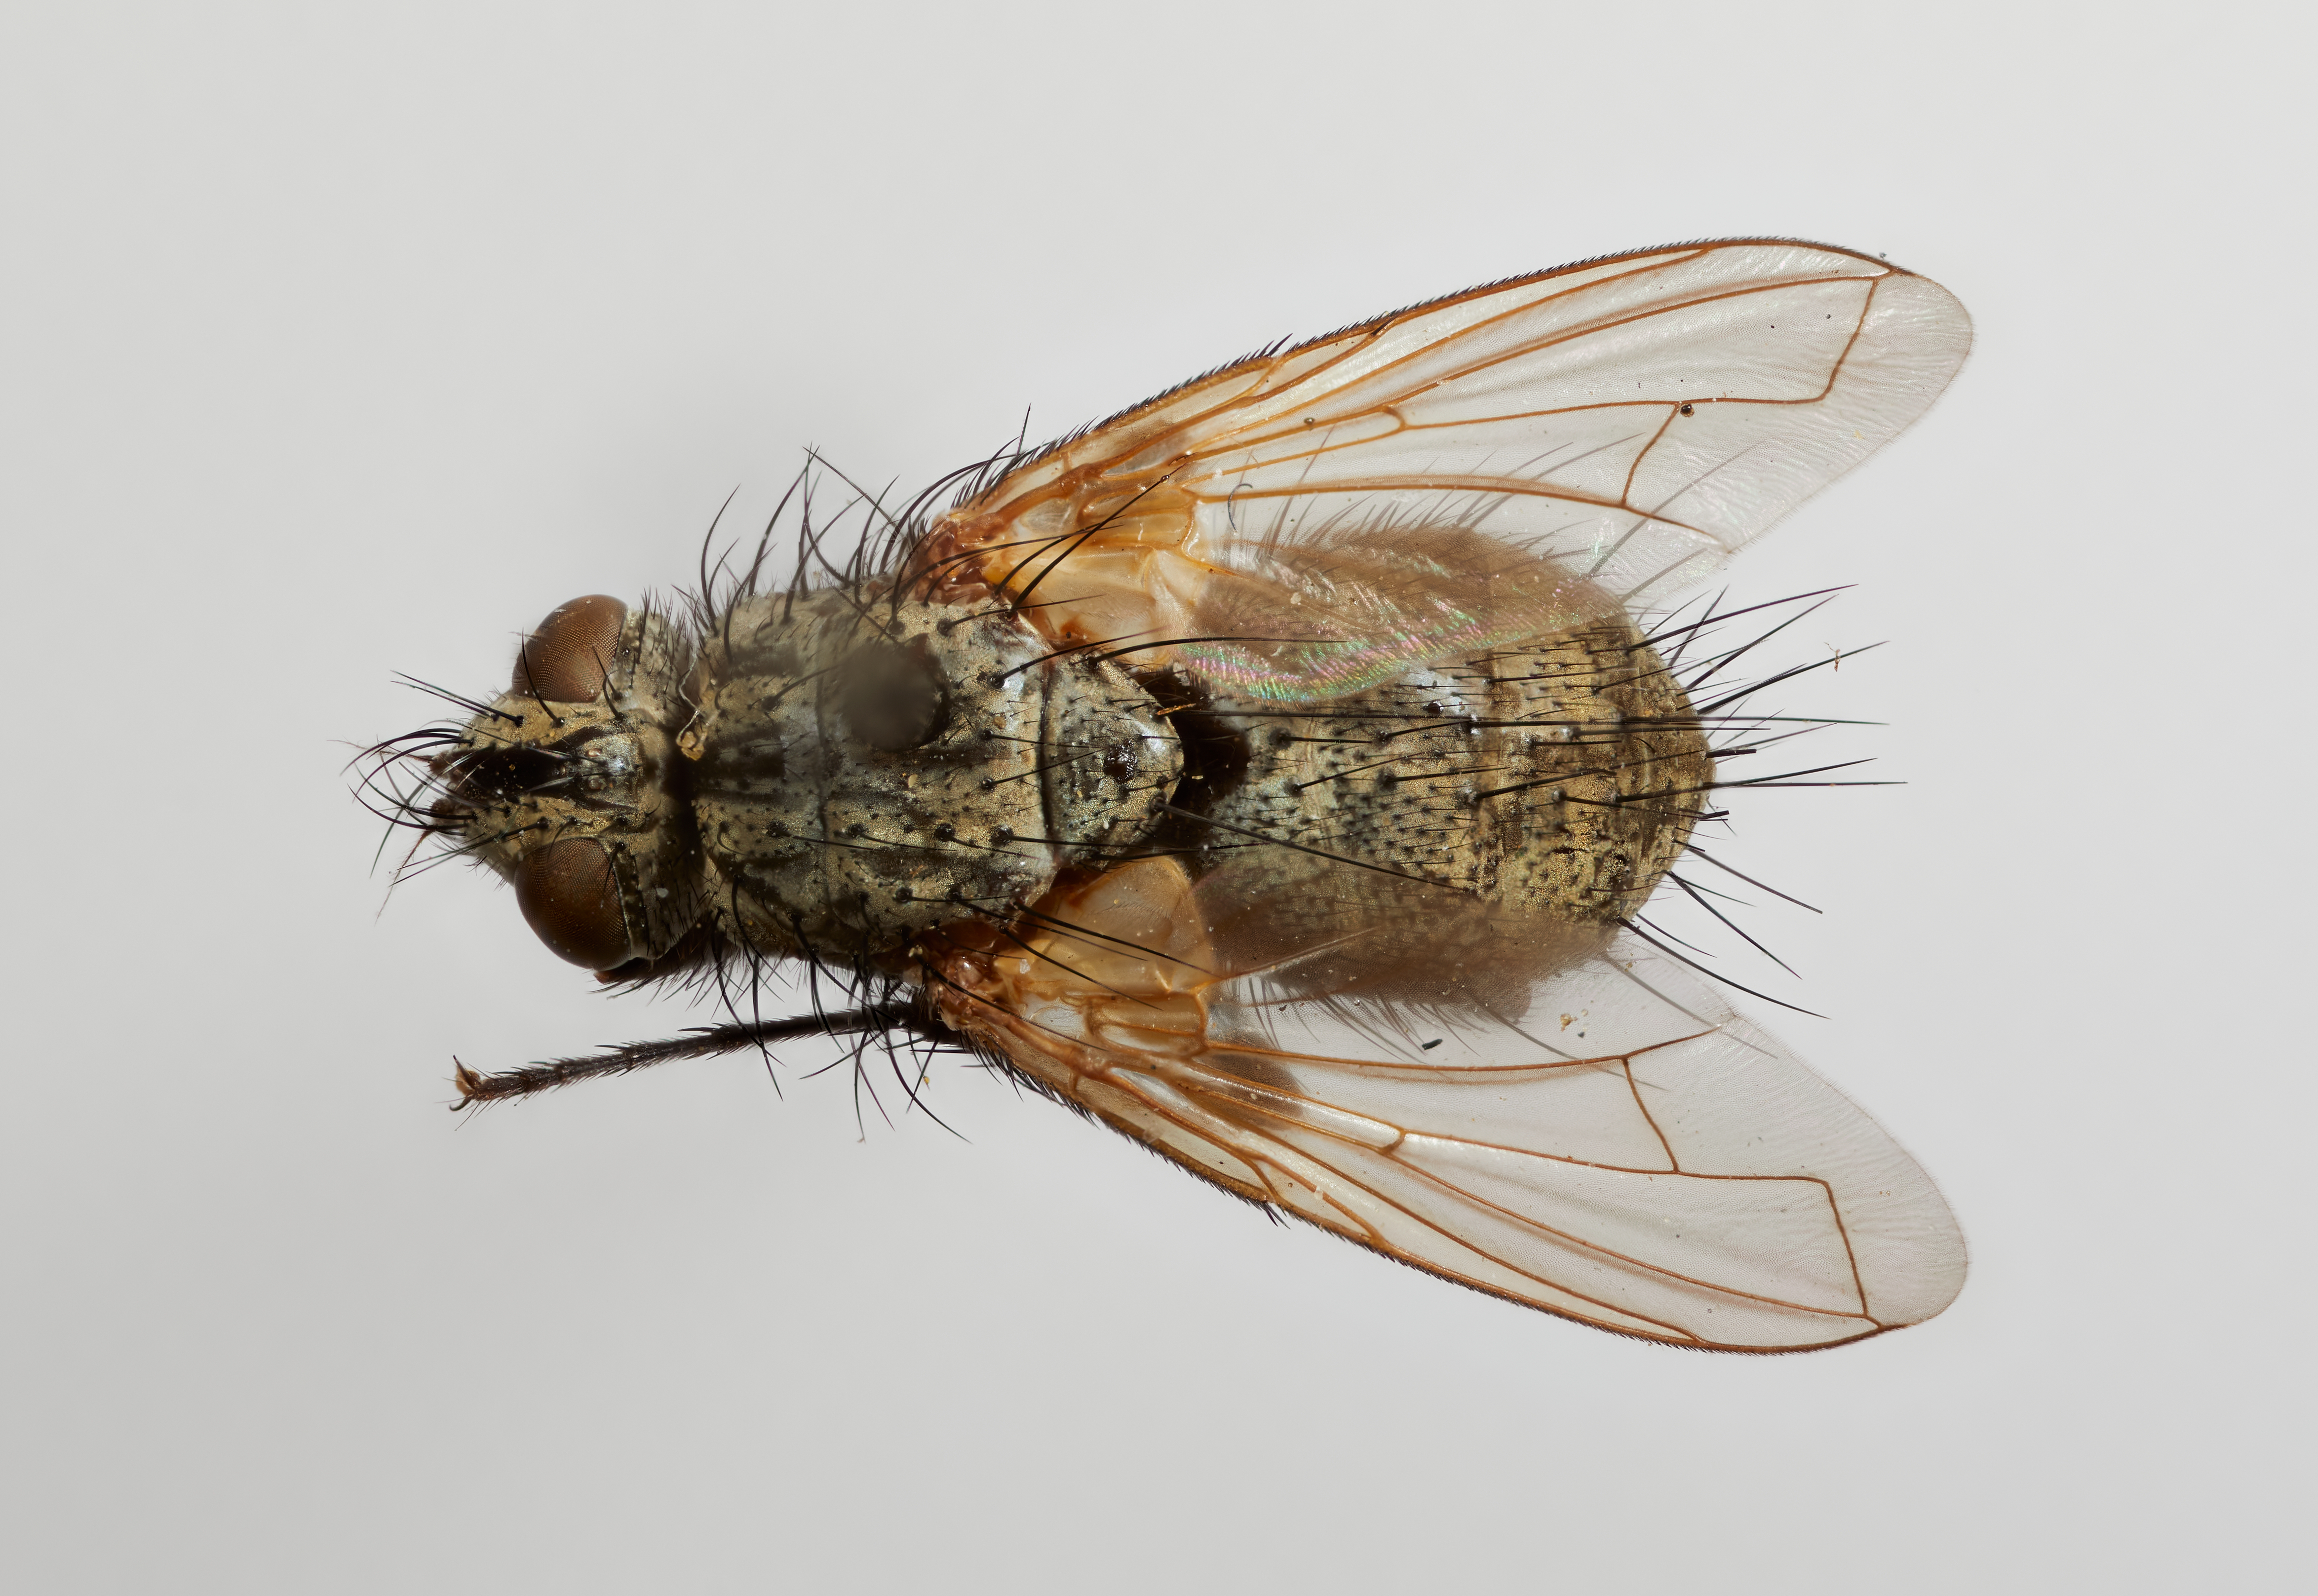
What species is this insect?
Hesperodinera cinerea
